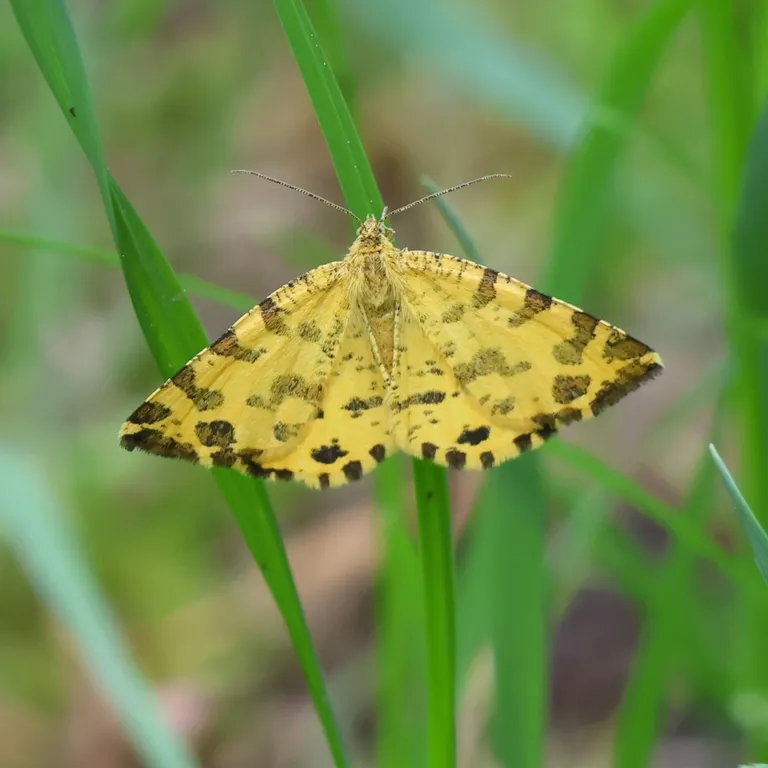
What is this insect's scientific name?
Pseudopanthera macularia
